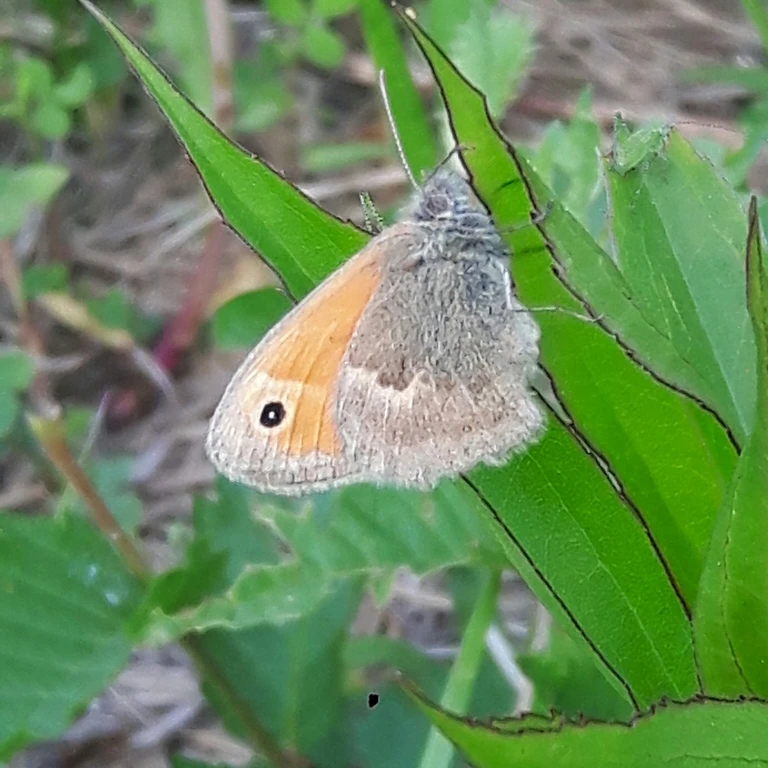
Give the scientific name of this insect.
Coenonympha pamphilus
